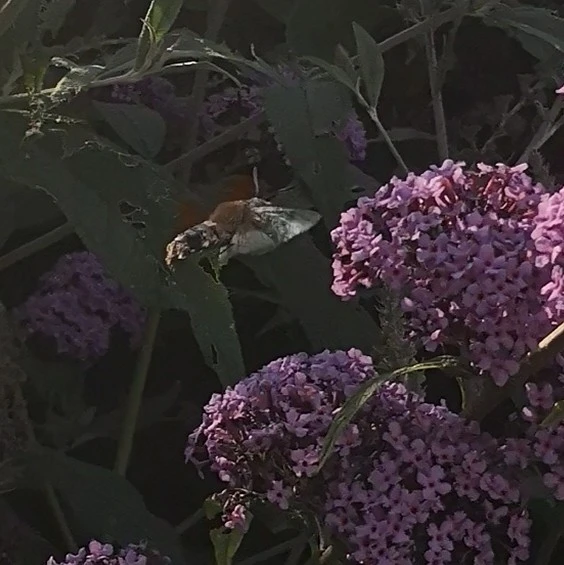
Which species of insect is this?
Macroglossum stellatarum
